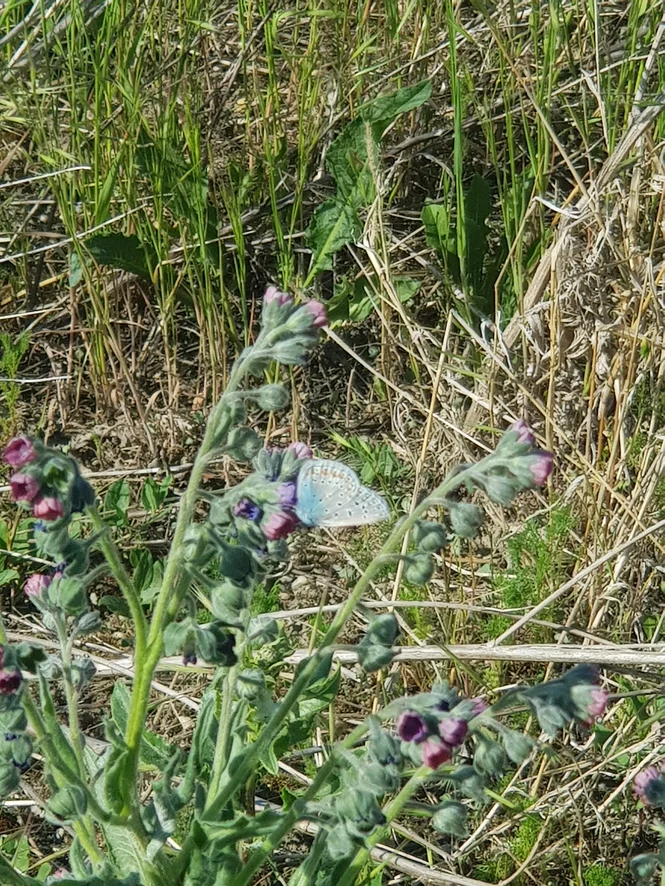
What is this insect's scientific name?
Polyommatus icarus
